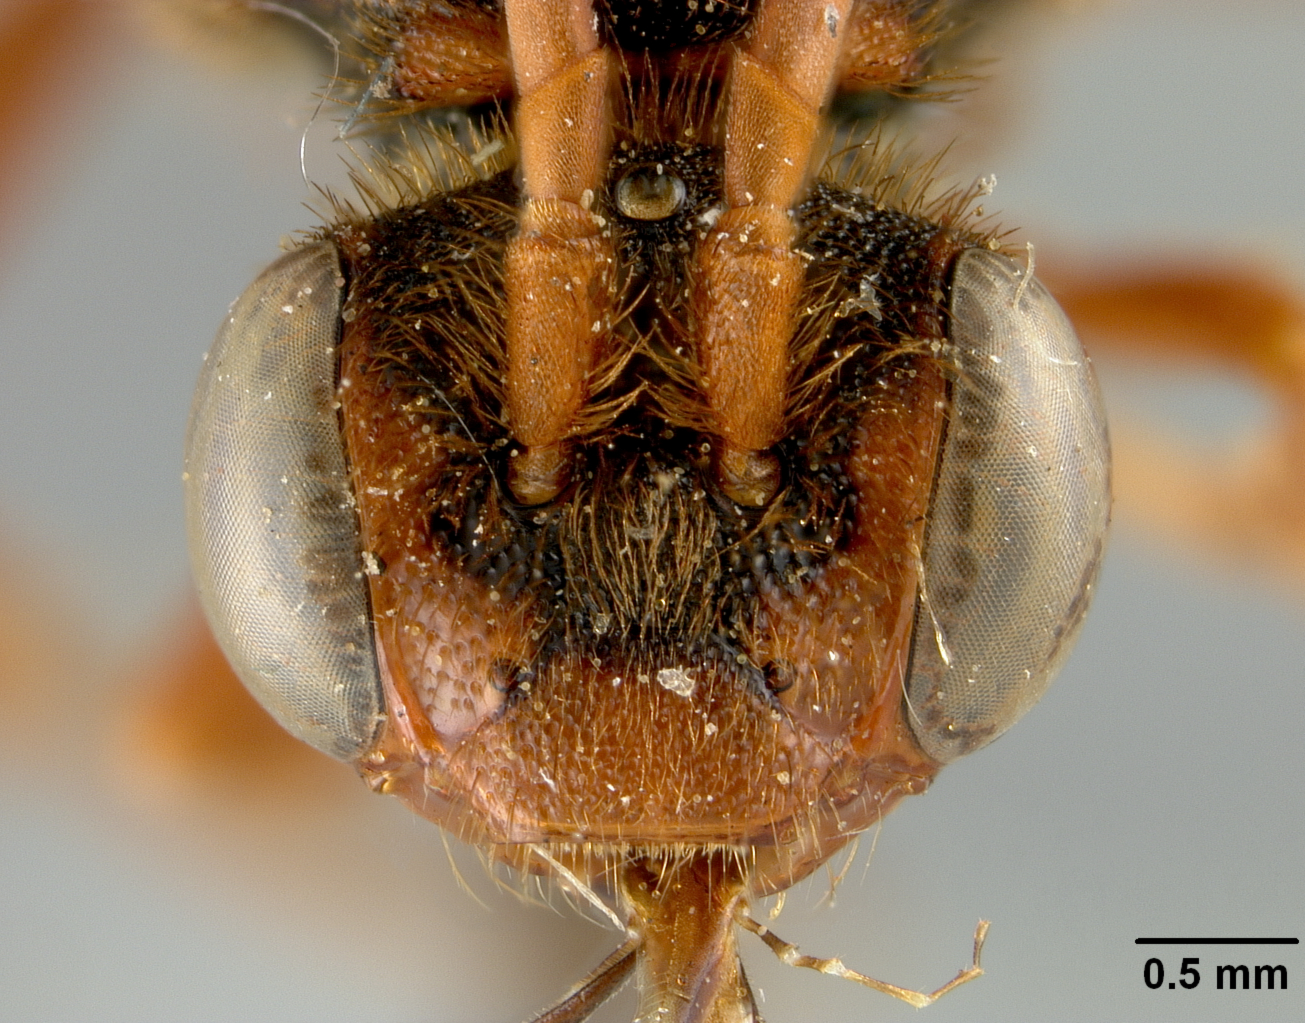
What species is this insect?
Nomada rohweri
